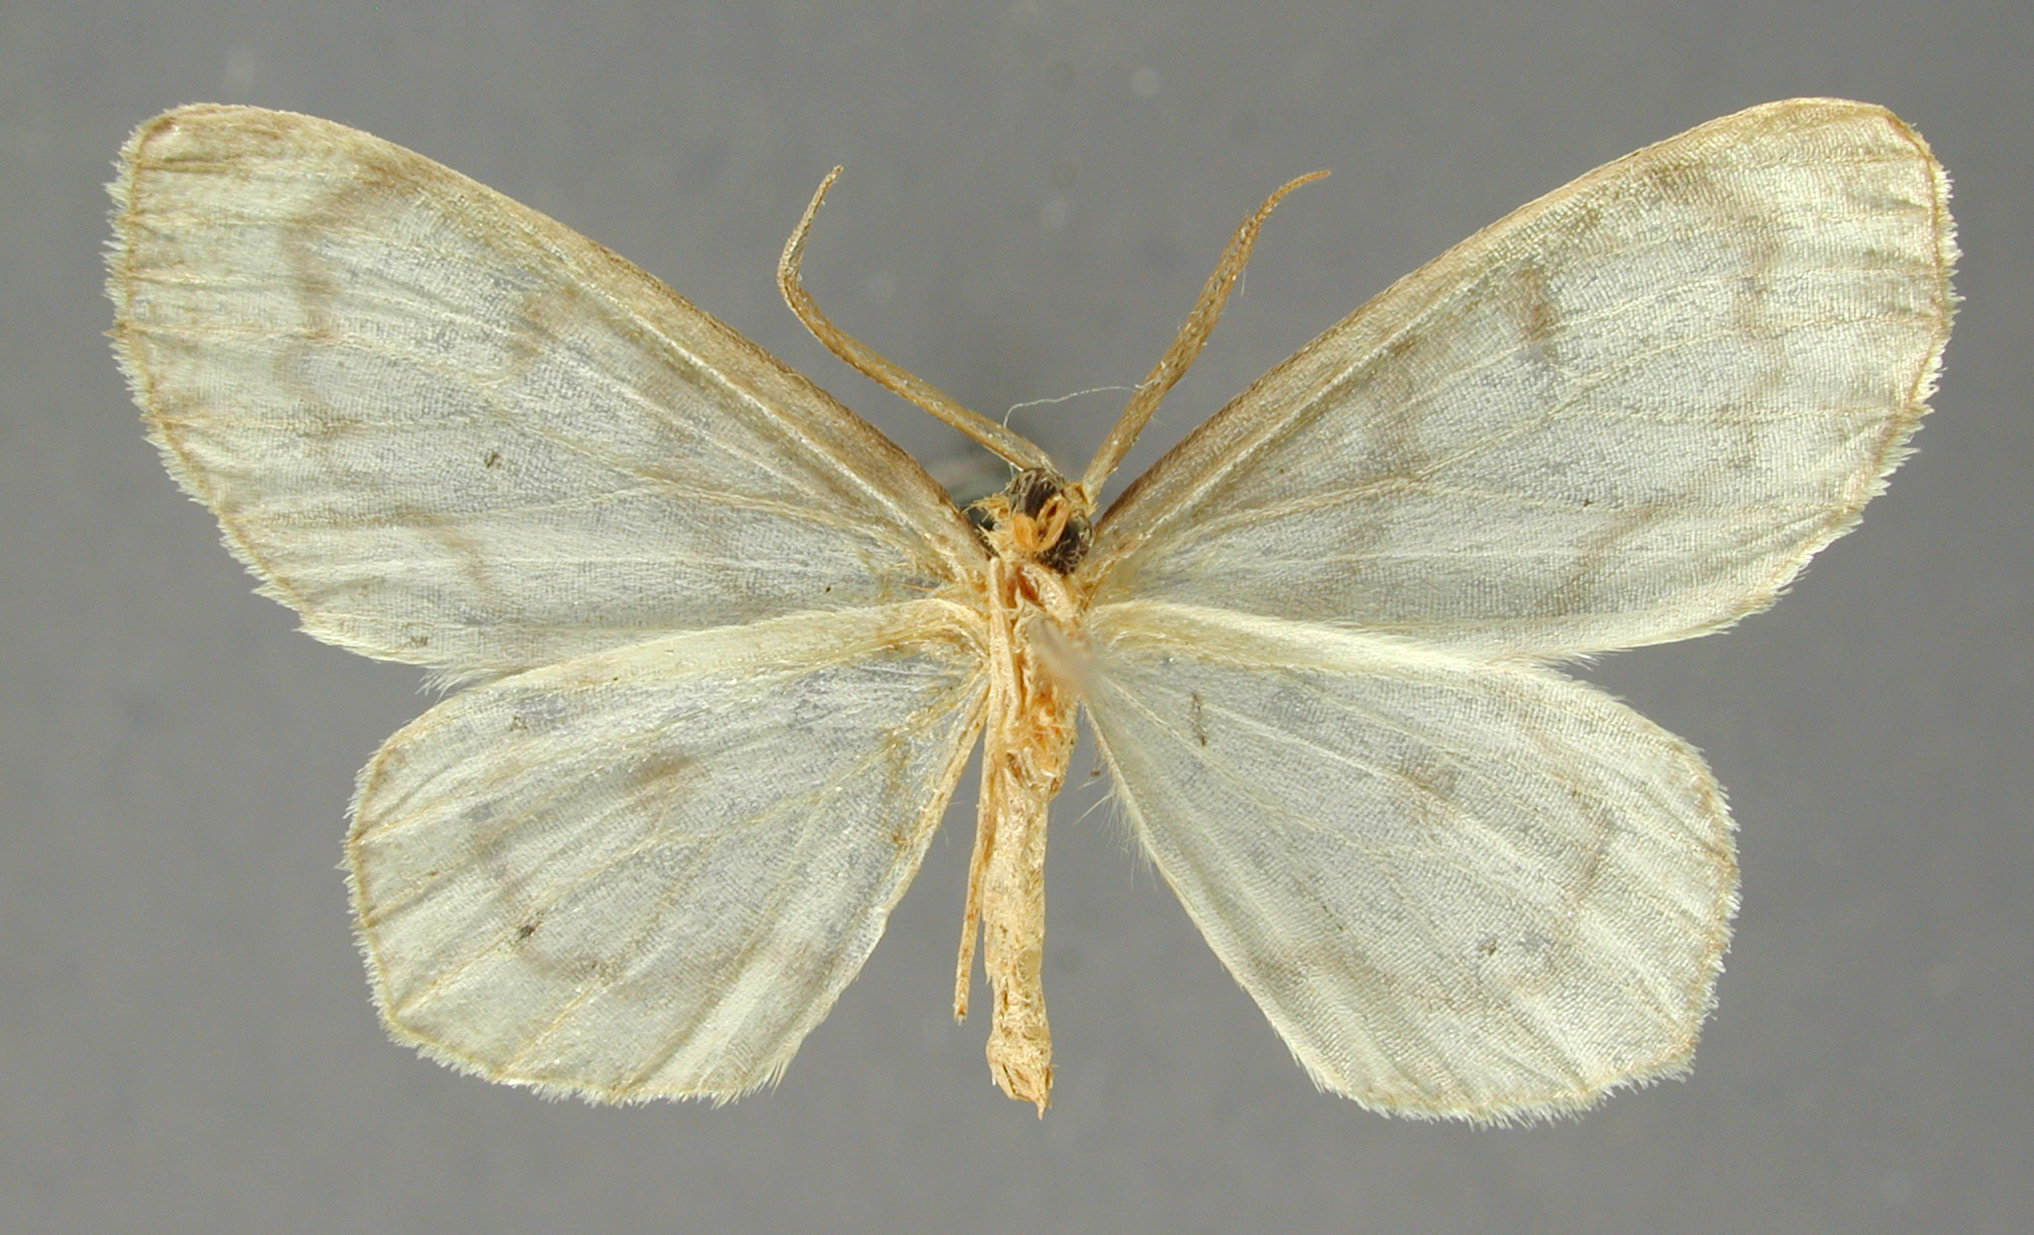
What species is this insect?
Astyochia lachesis
